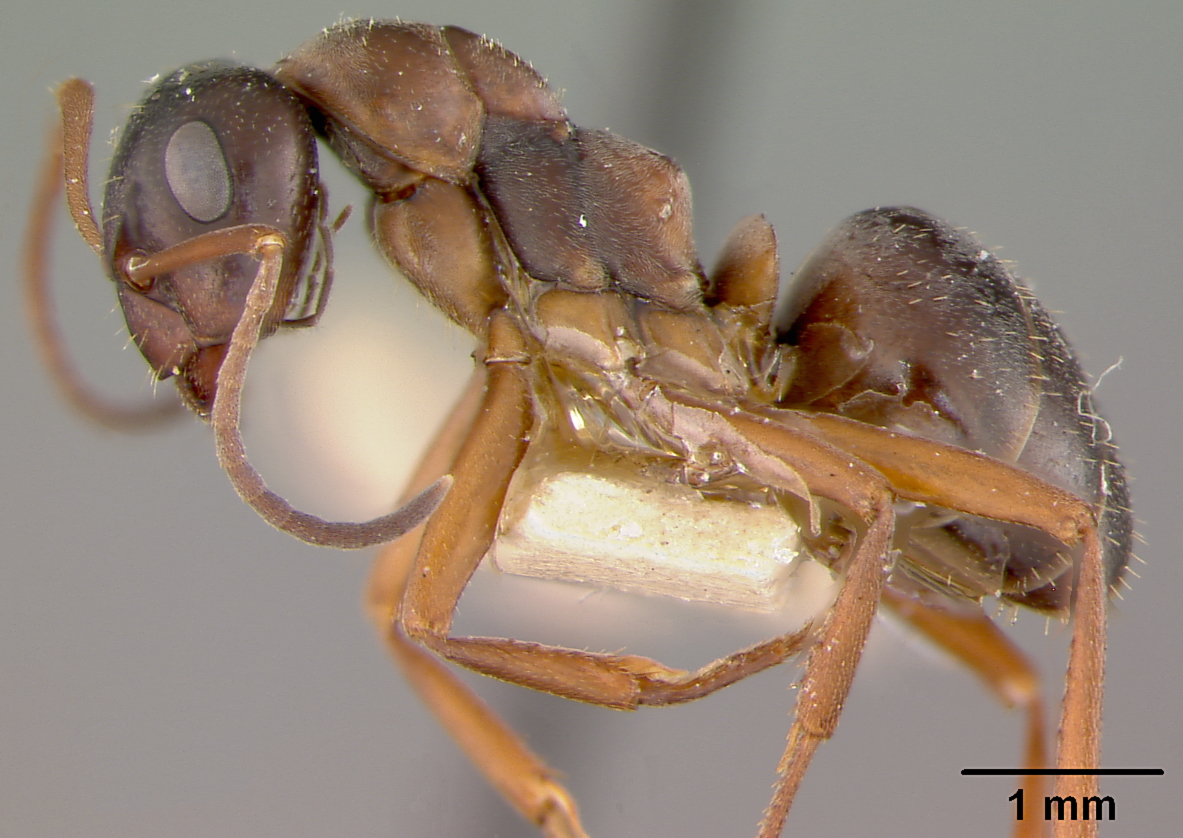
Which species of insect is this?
Formica hewitti
